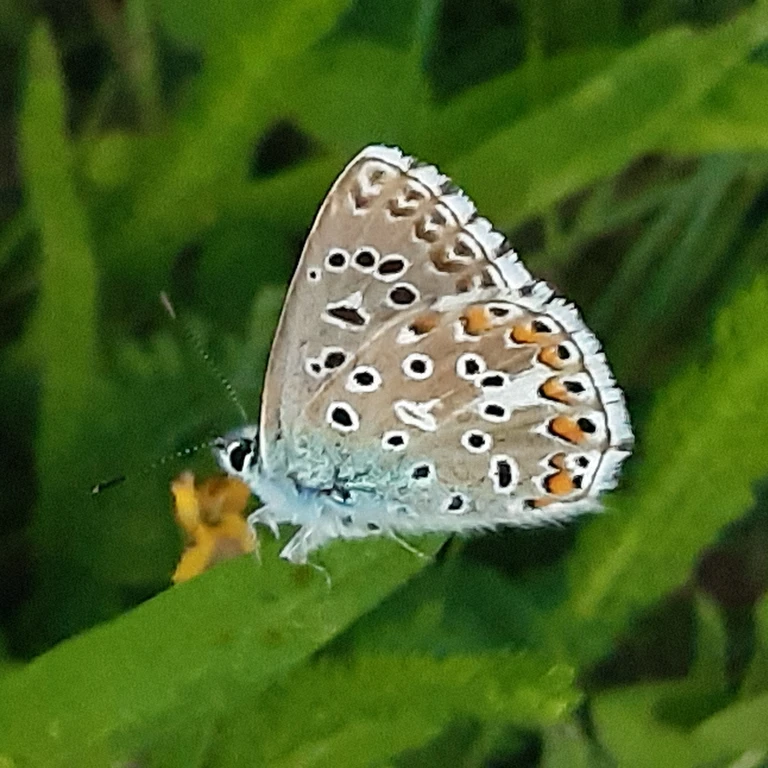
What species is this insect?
Lysandra bellargus
